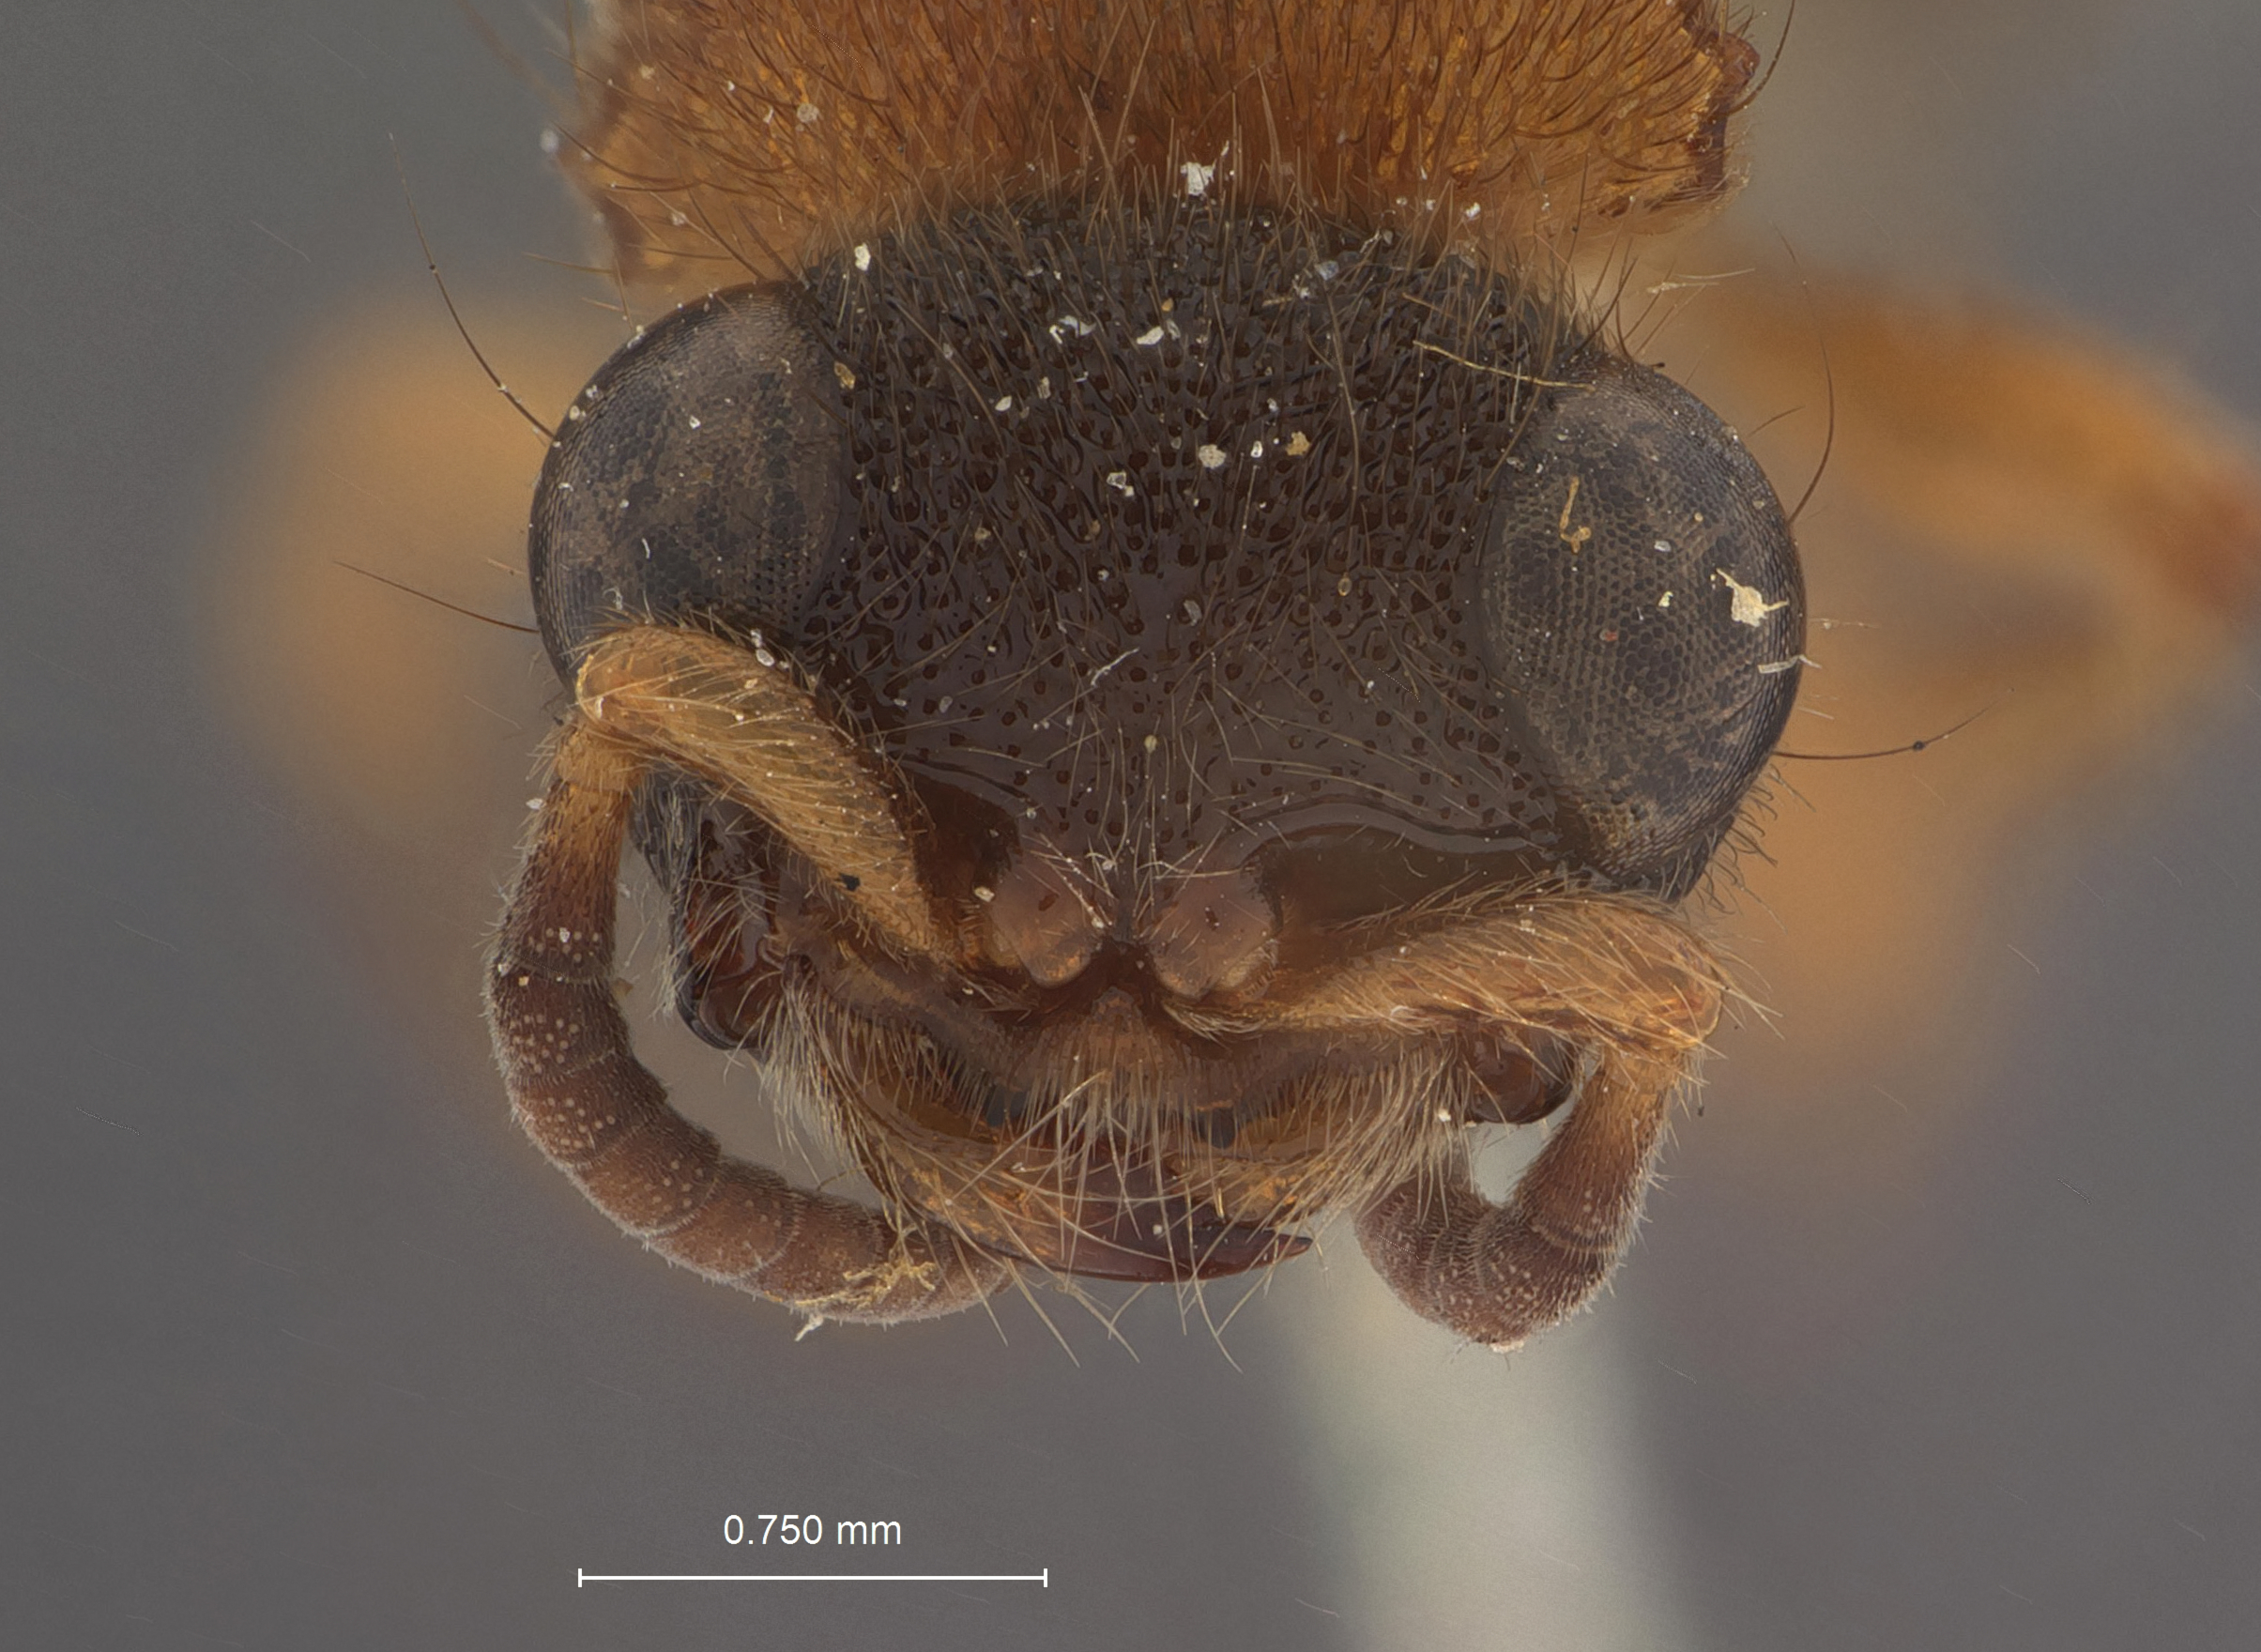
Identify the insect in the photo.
Squamulotilla venatrix
